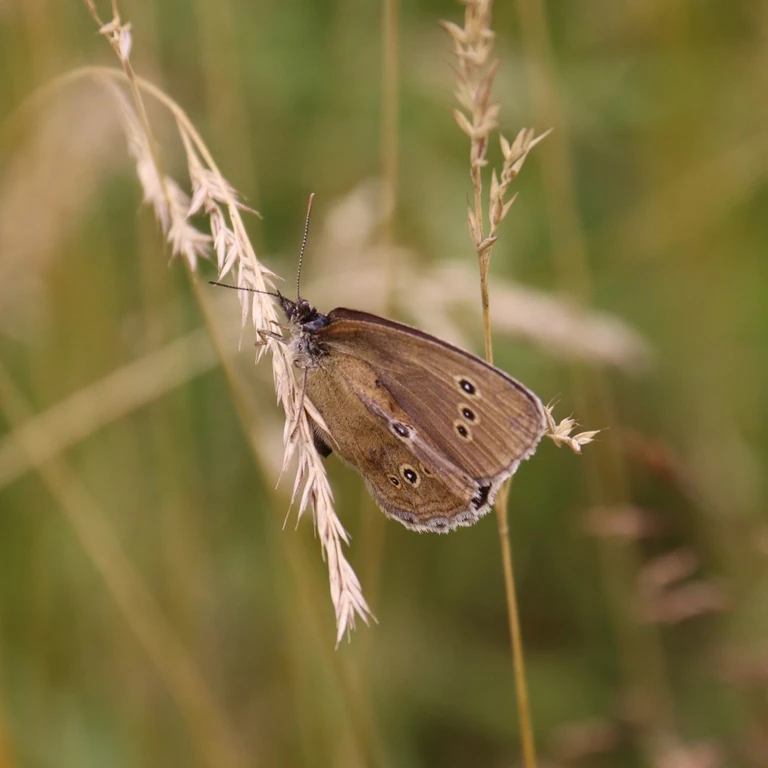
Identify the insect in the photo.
Aphantopus hyperantus
